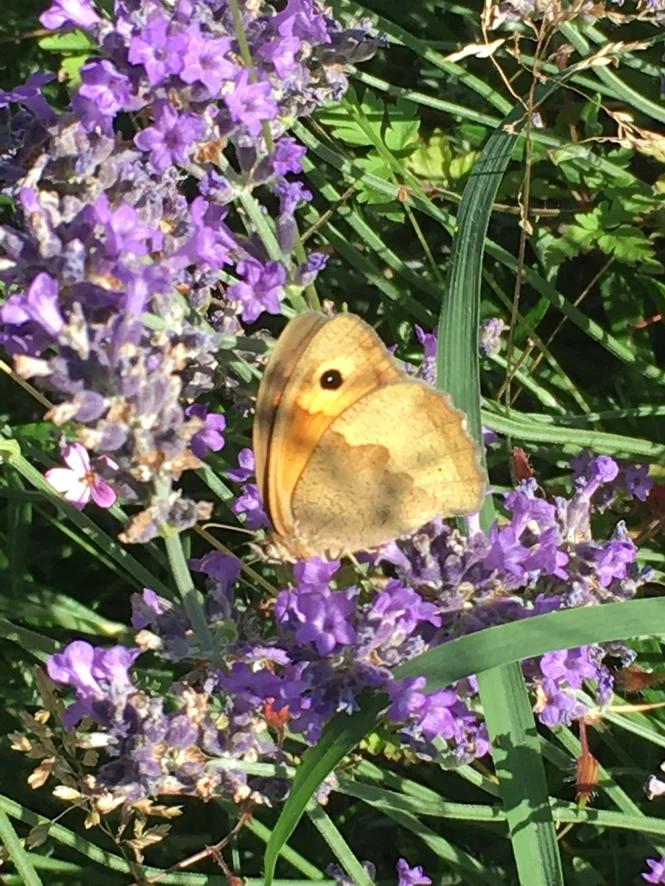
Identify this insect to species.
Maniola jurtina
